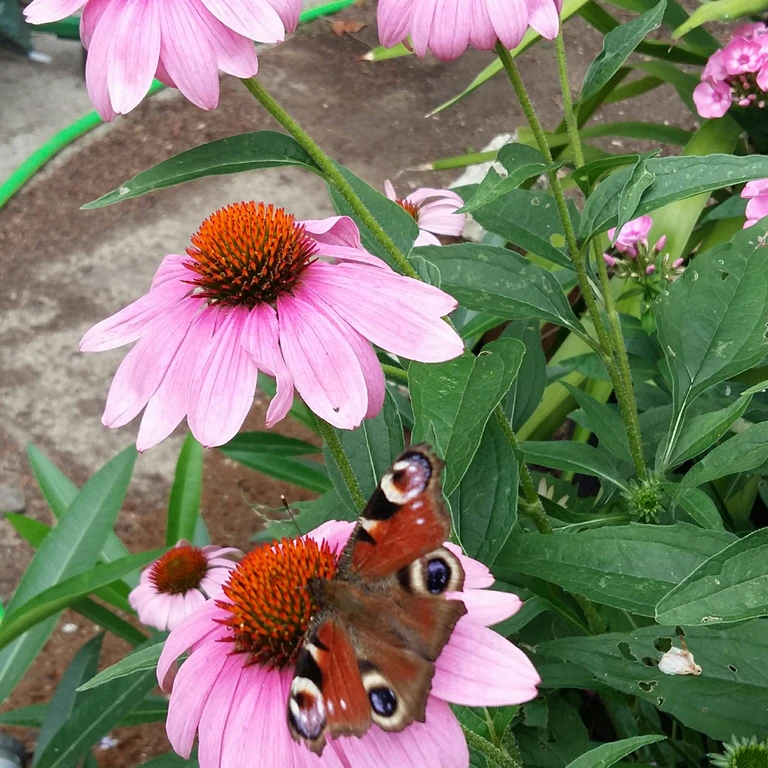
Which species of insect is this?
Aglais io
